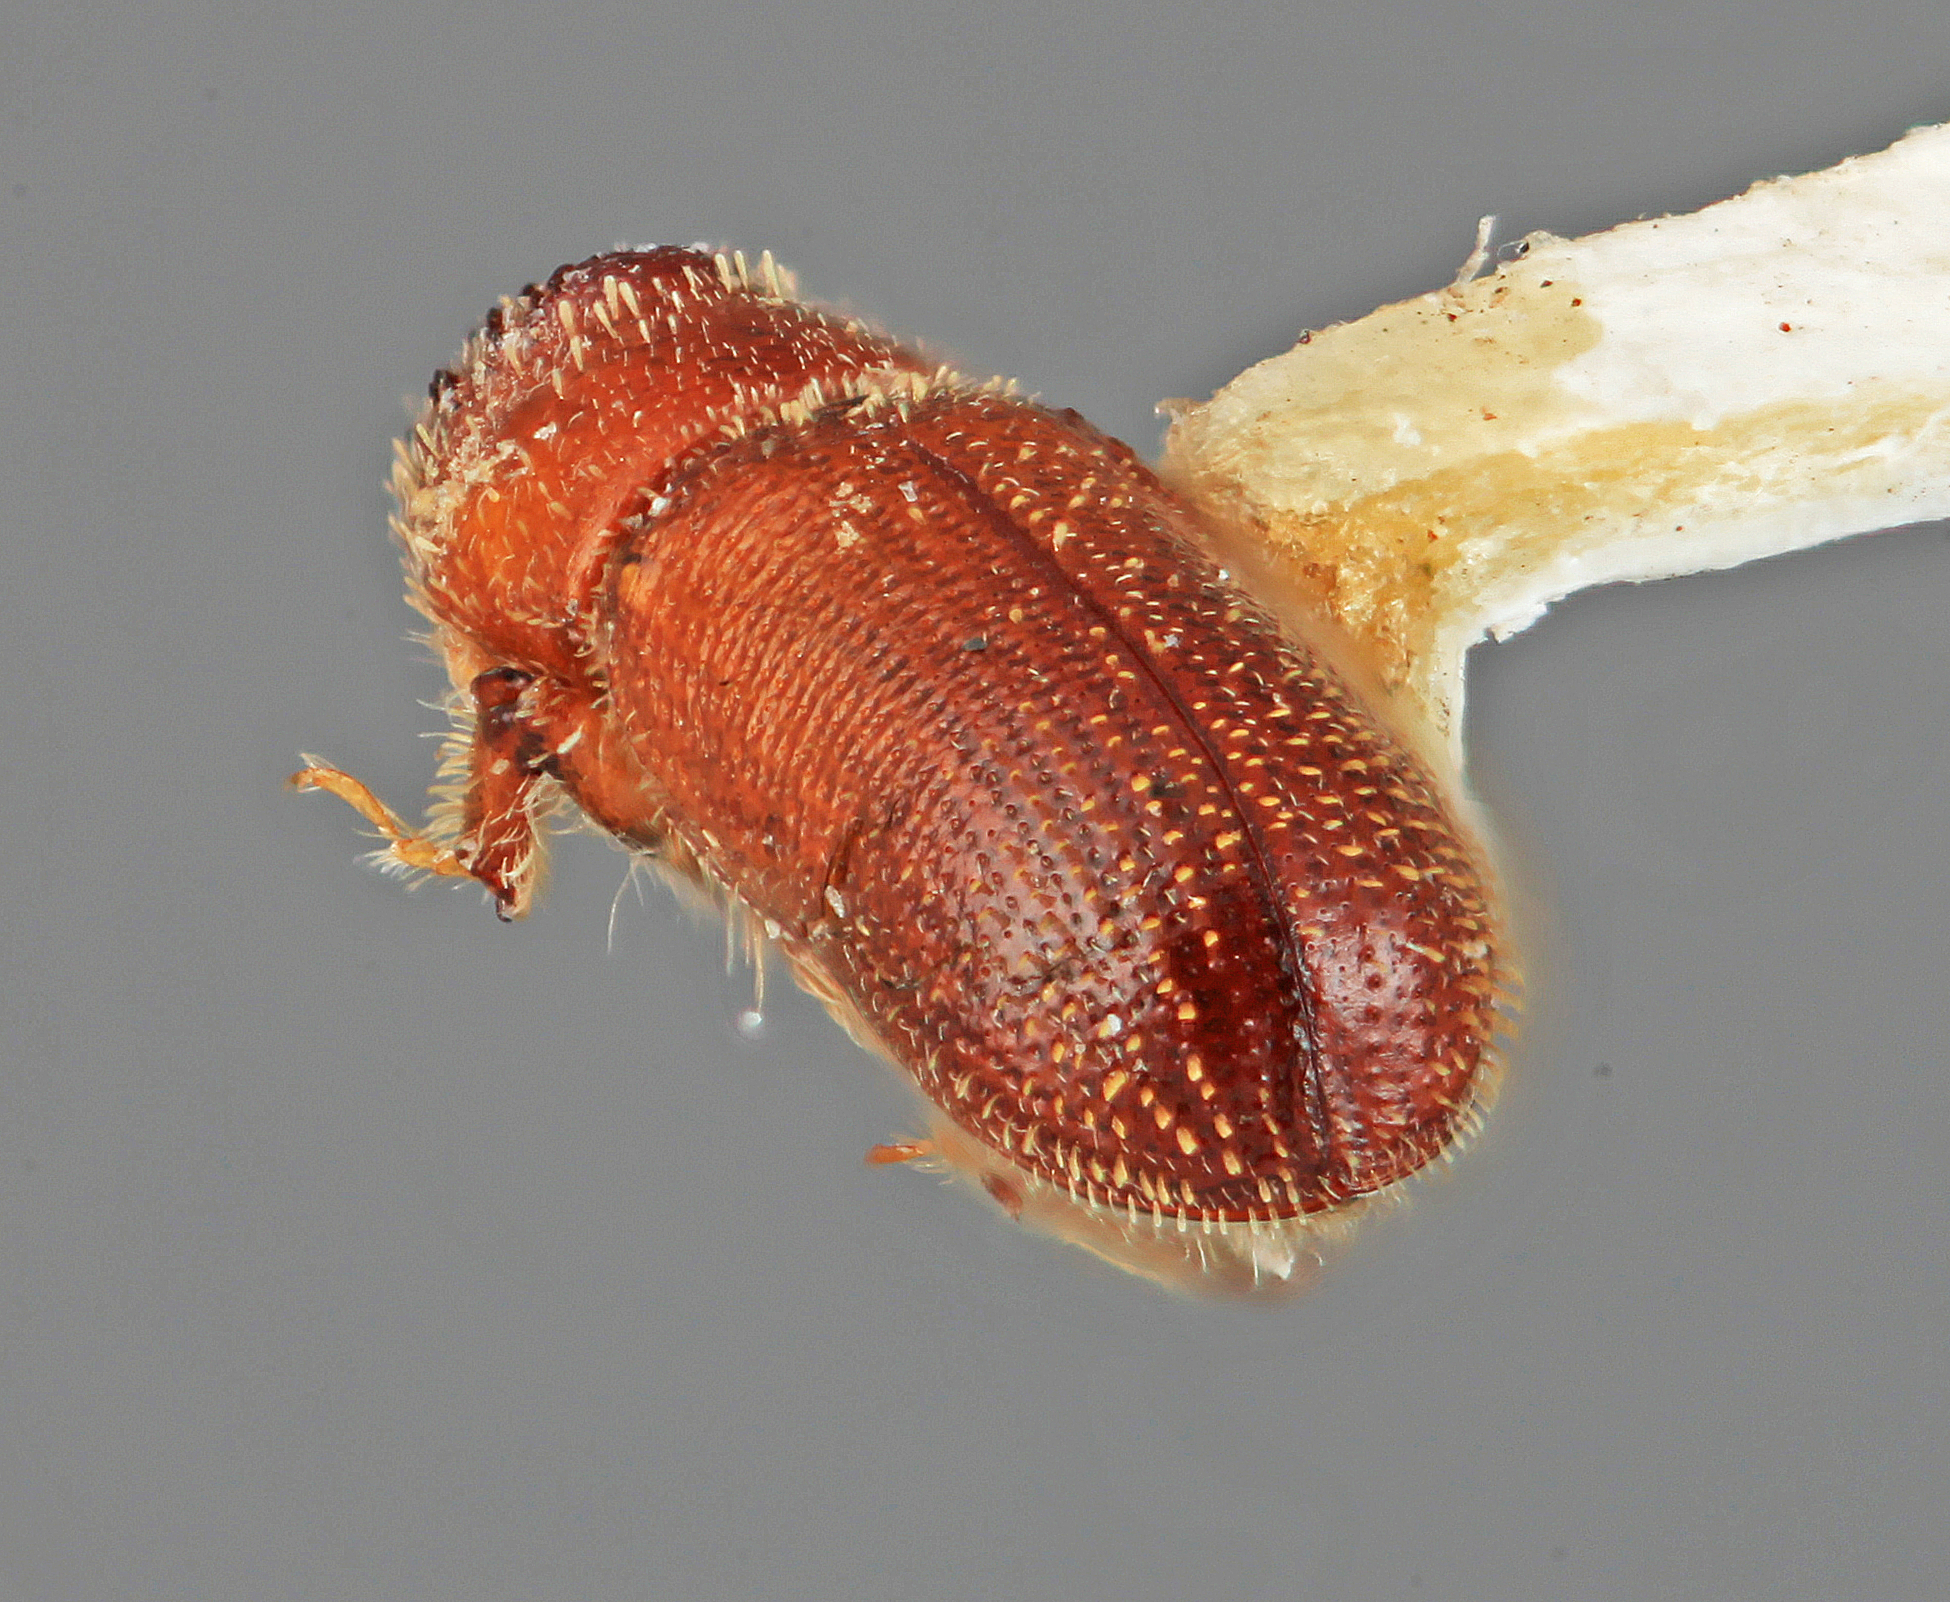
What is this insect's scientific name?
Thysanoes epicaris
